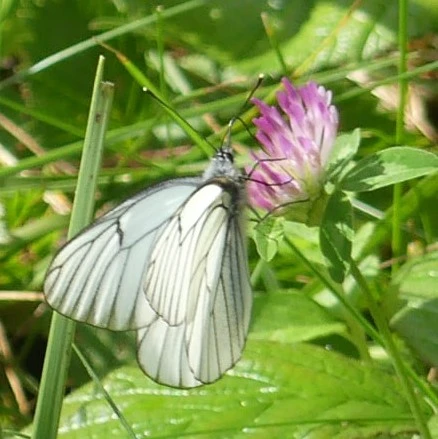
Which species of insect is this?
Aporia crataegi
